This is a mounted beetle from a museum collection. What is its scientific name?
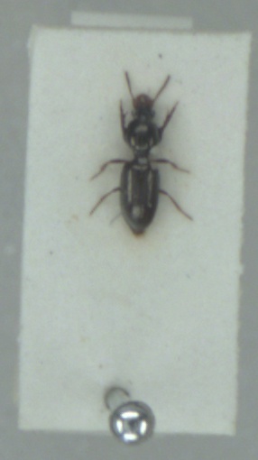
Dyschirius politus
